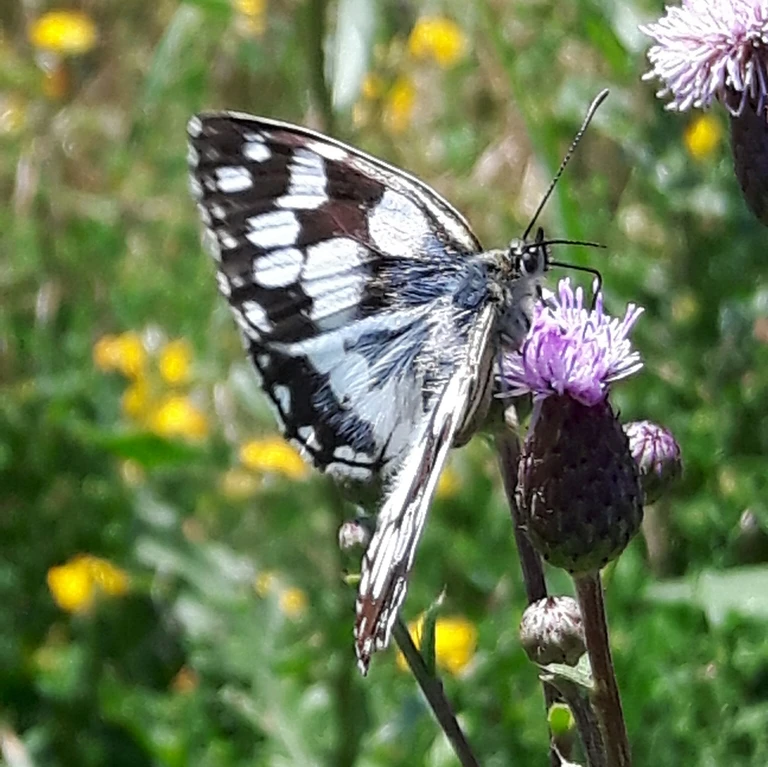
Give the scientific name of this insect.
Melanargia galathea
